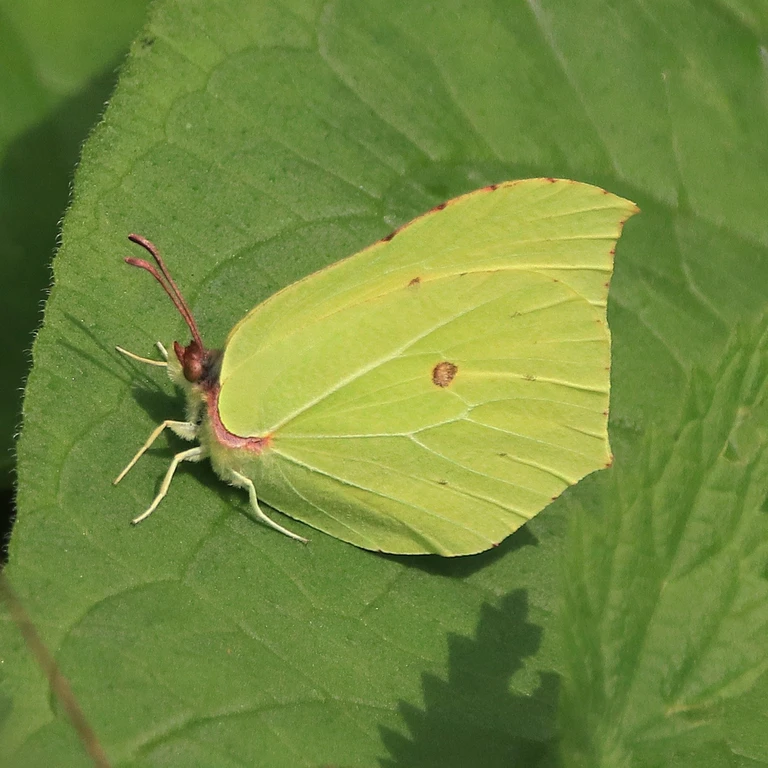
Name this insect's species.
Gonepteryx rhamni
